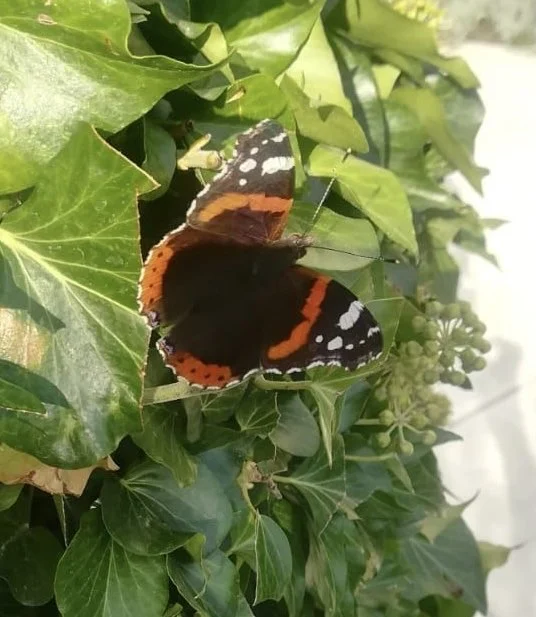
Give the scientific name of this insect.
Vanessa atalanta
